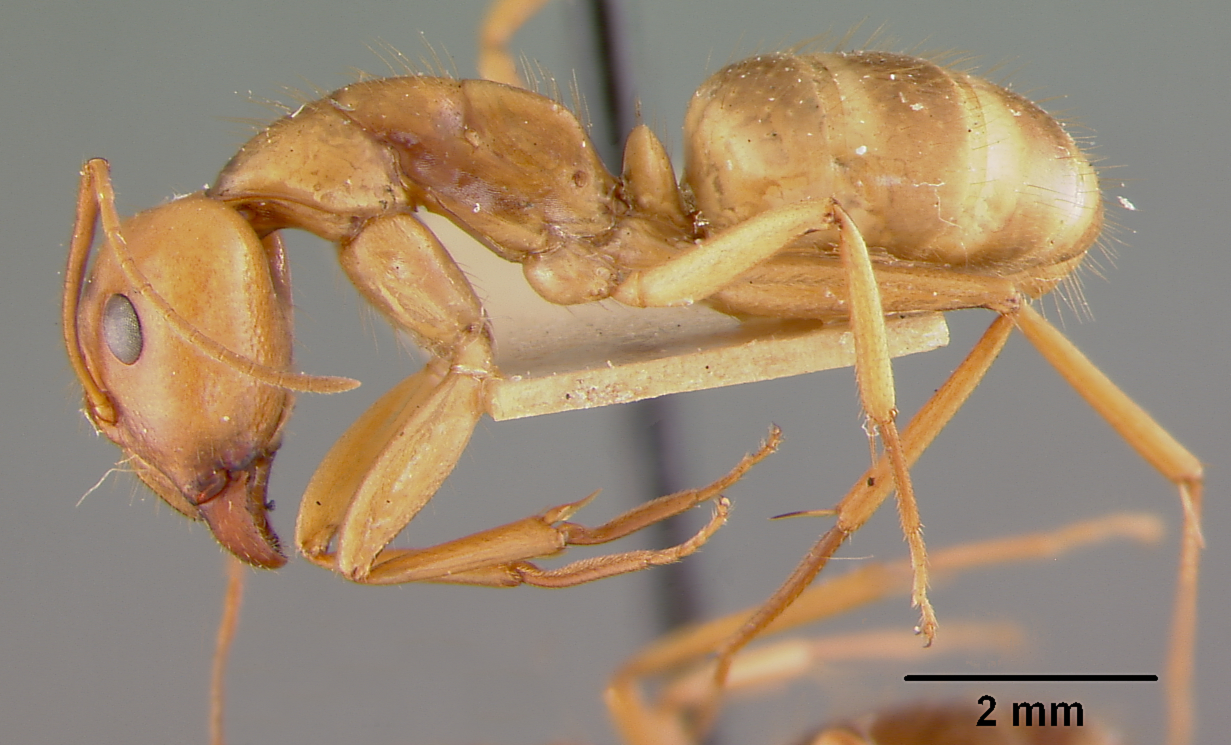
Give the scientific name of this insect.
Camponotus fumidus
